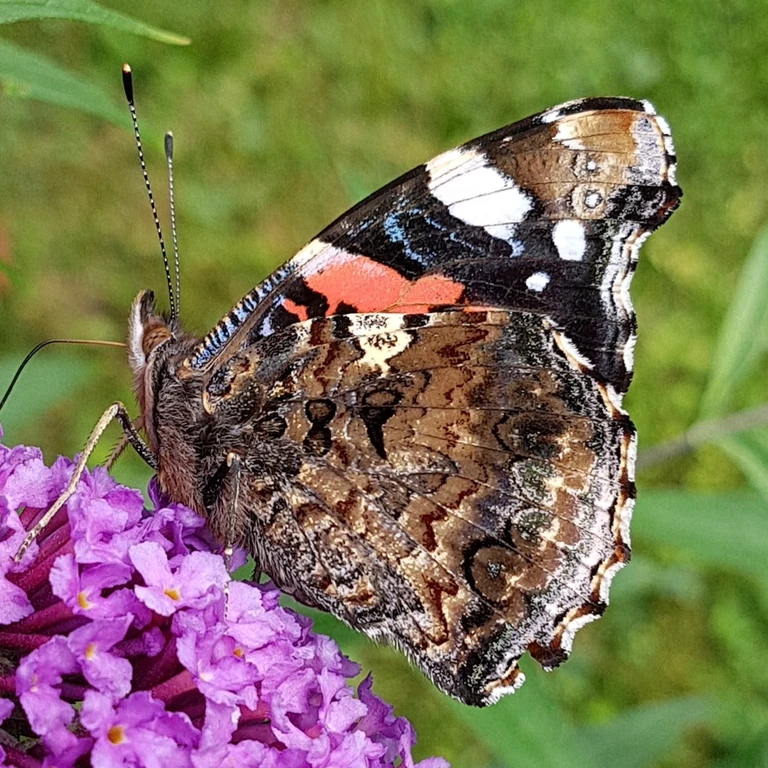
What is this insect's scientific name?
Vanessa atalanta
